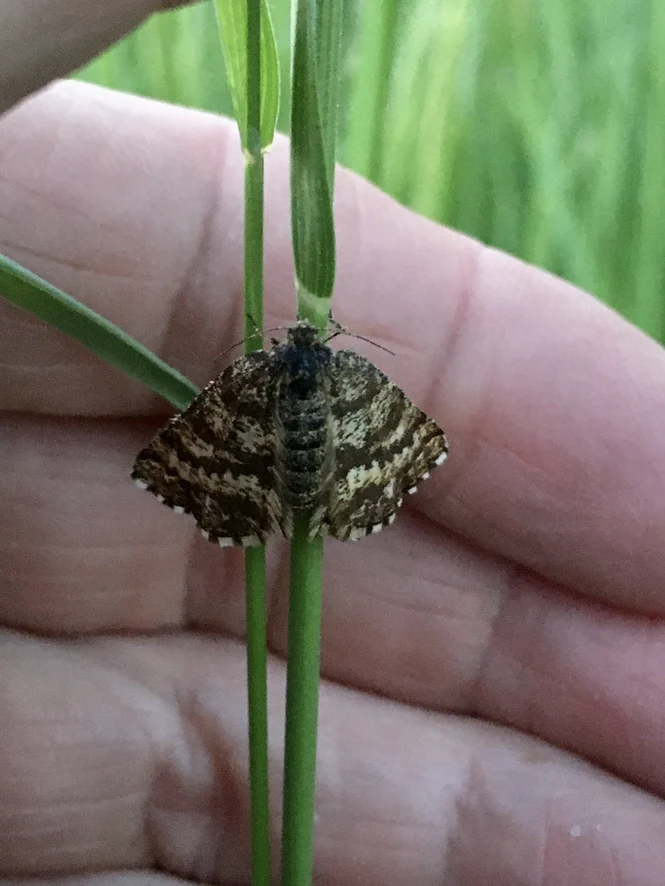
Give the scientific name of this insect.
Ematurga atomaria
